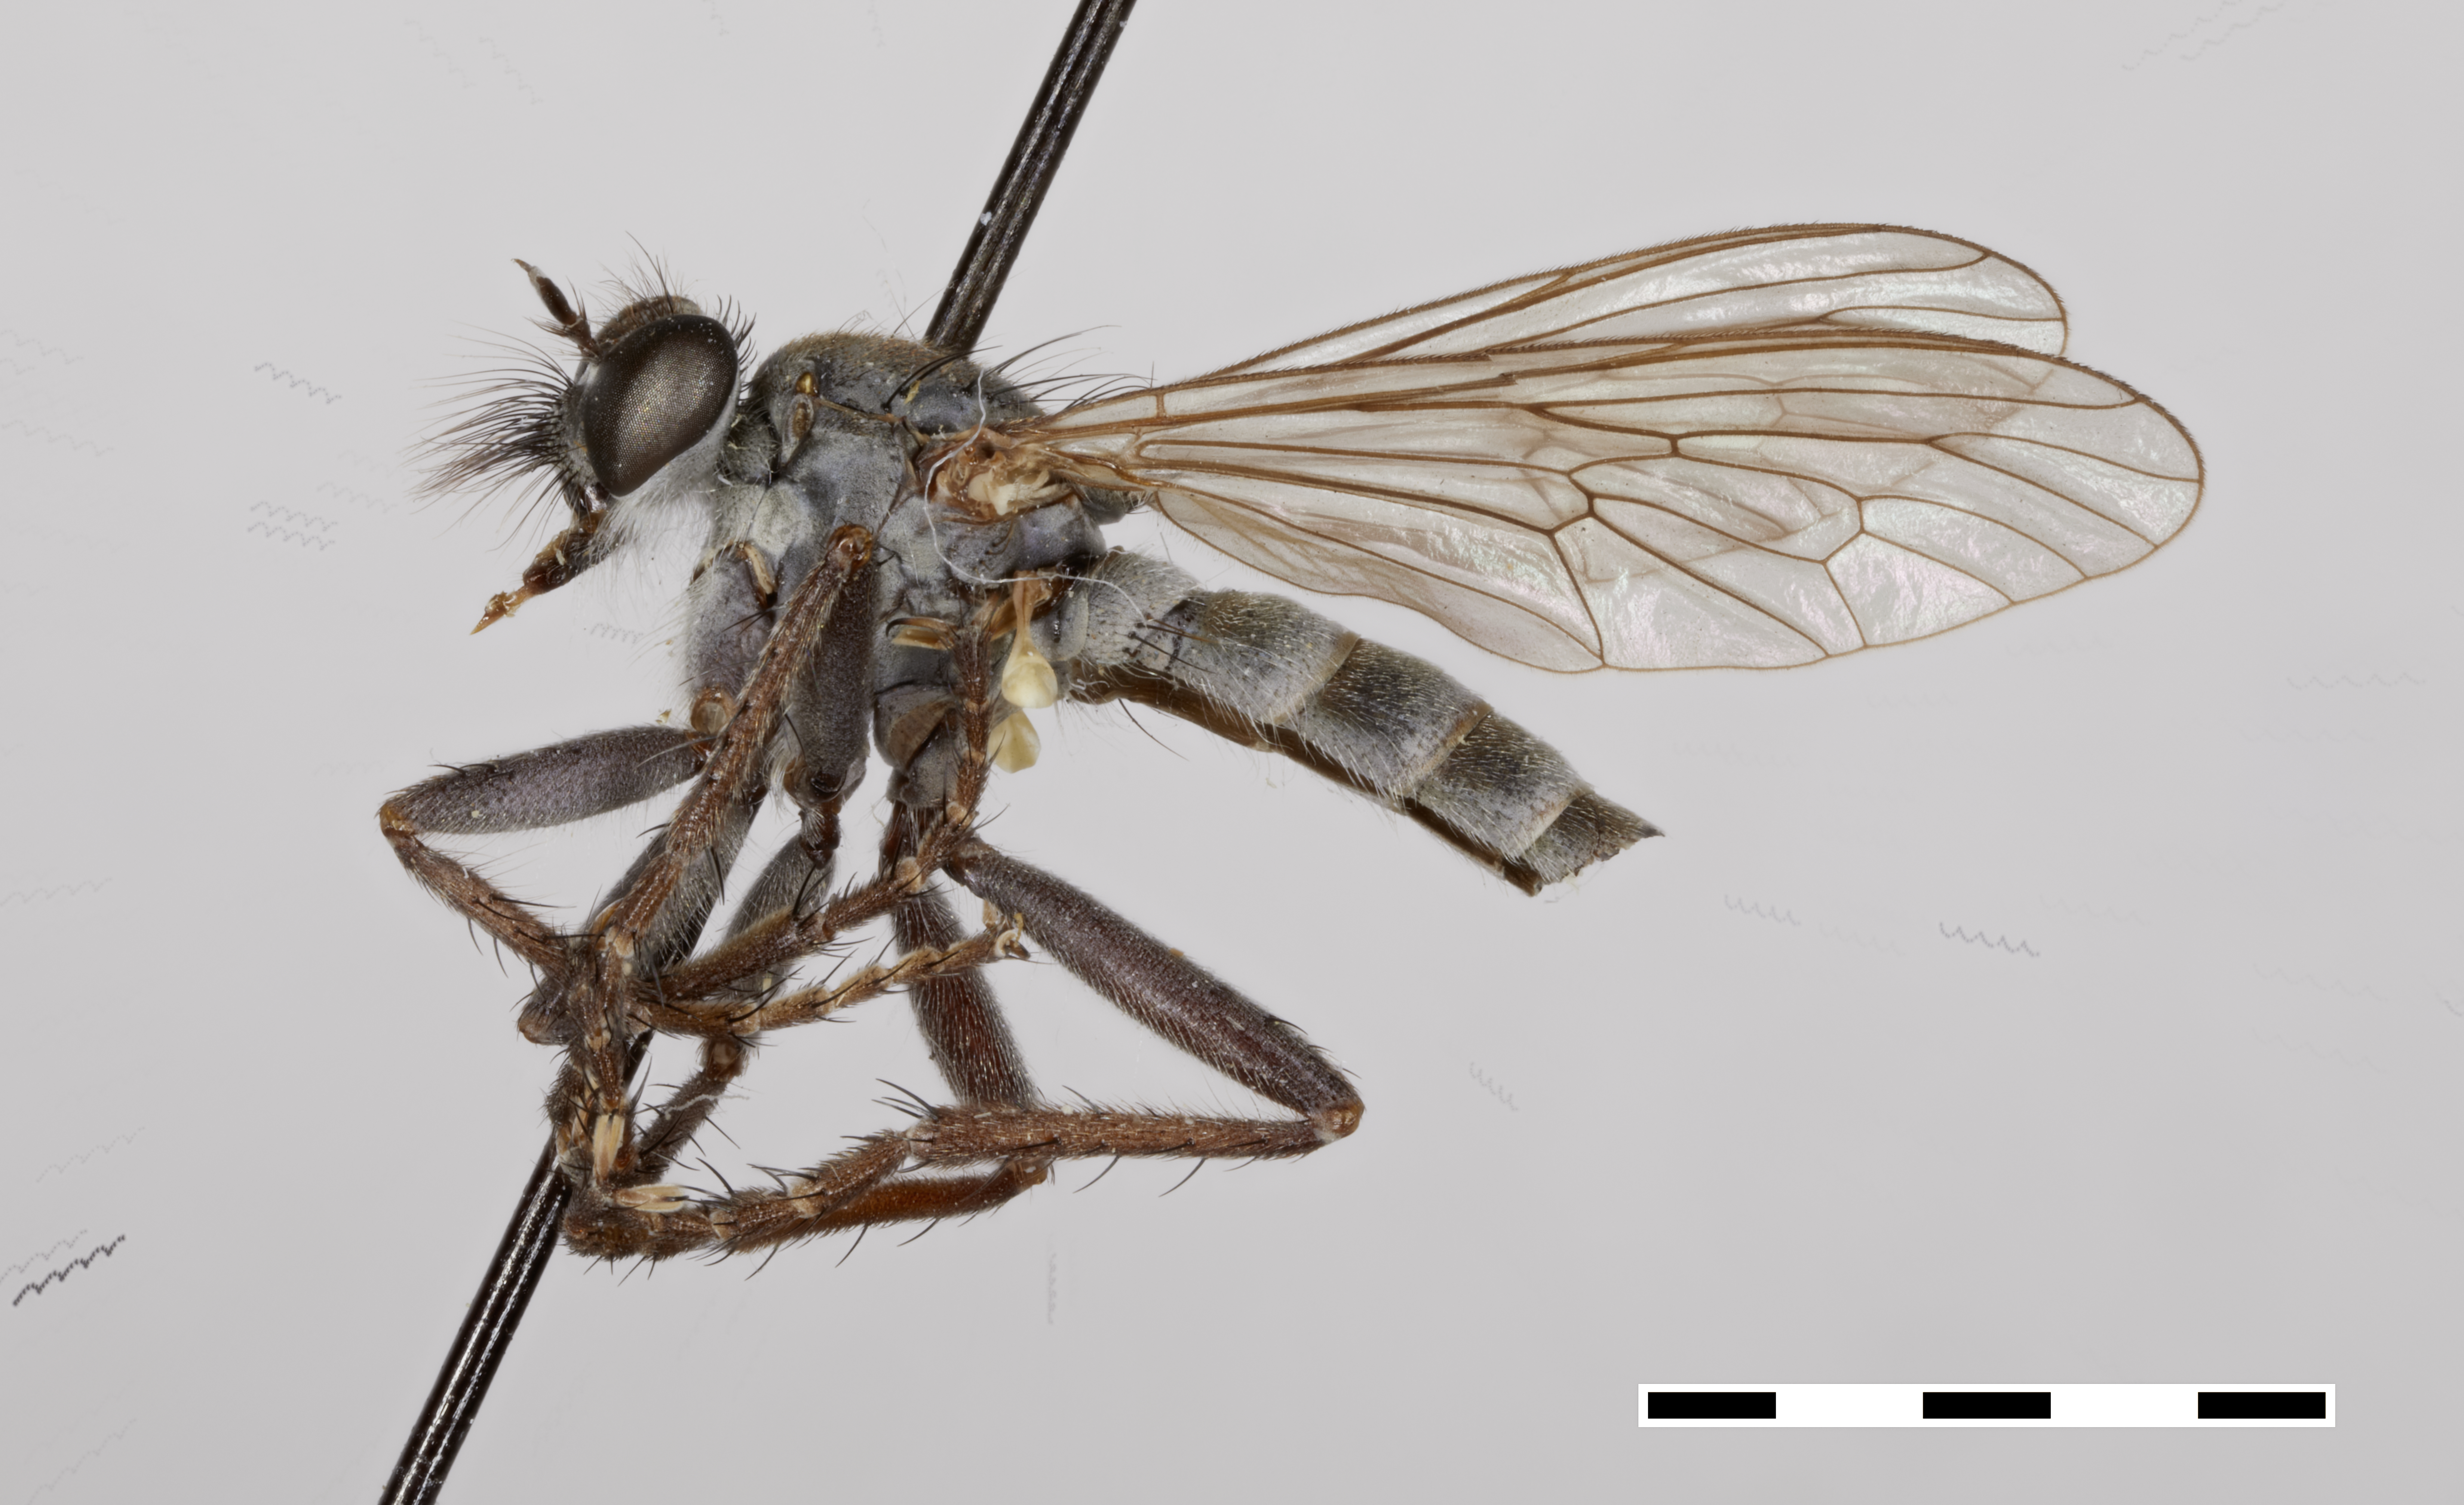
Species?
Lasiopogon lavignei
